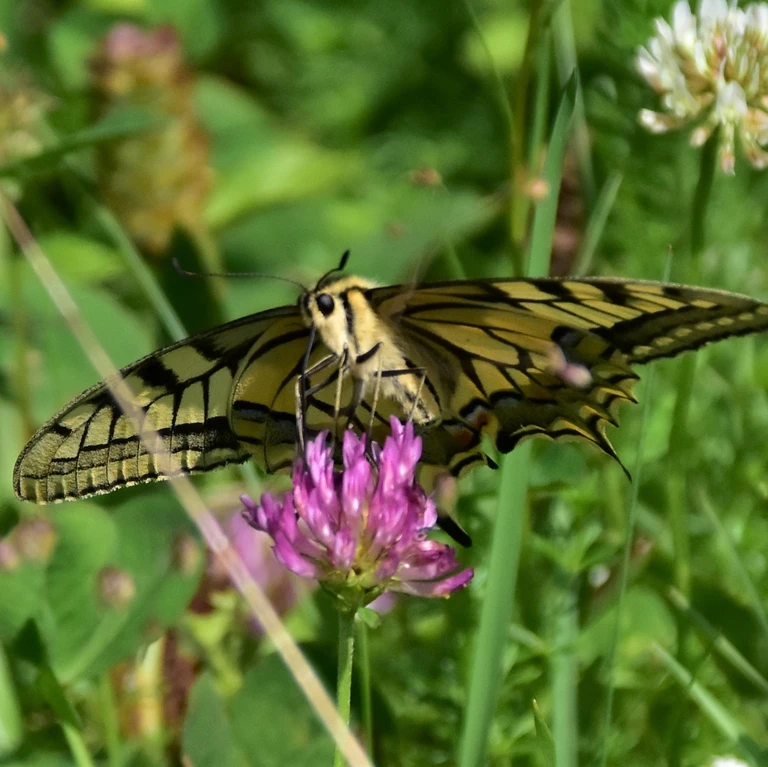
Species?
Papilio machaon
